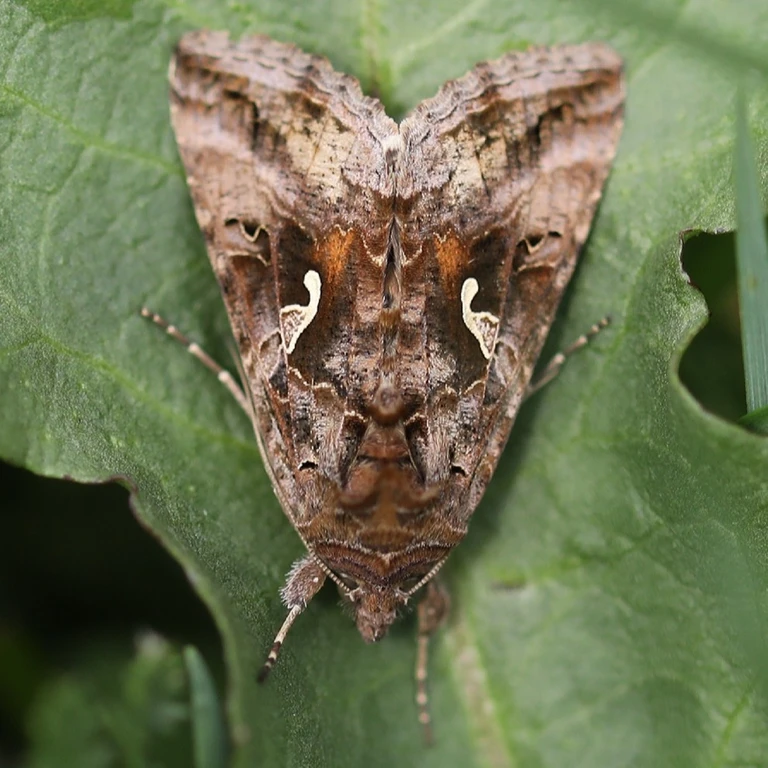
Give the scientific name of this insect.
Autographa gamma
